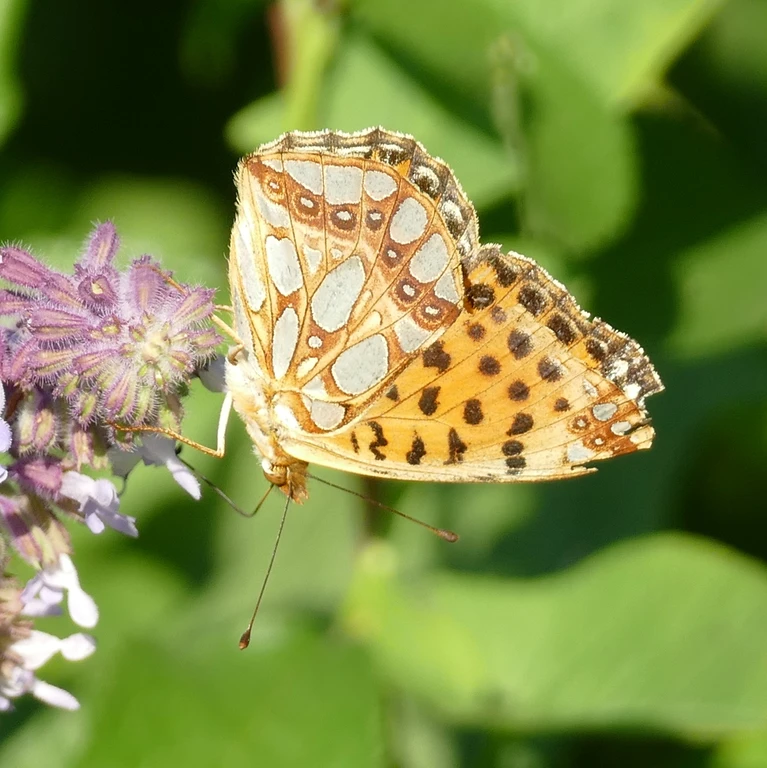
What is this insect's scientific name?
Issoria lathonia
